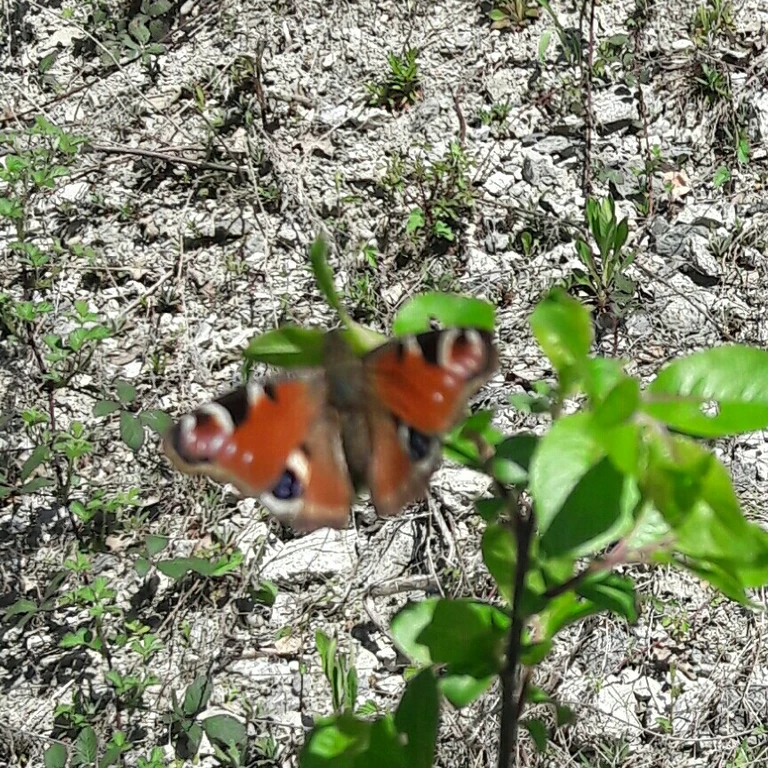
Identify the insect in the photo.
Aglais io
